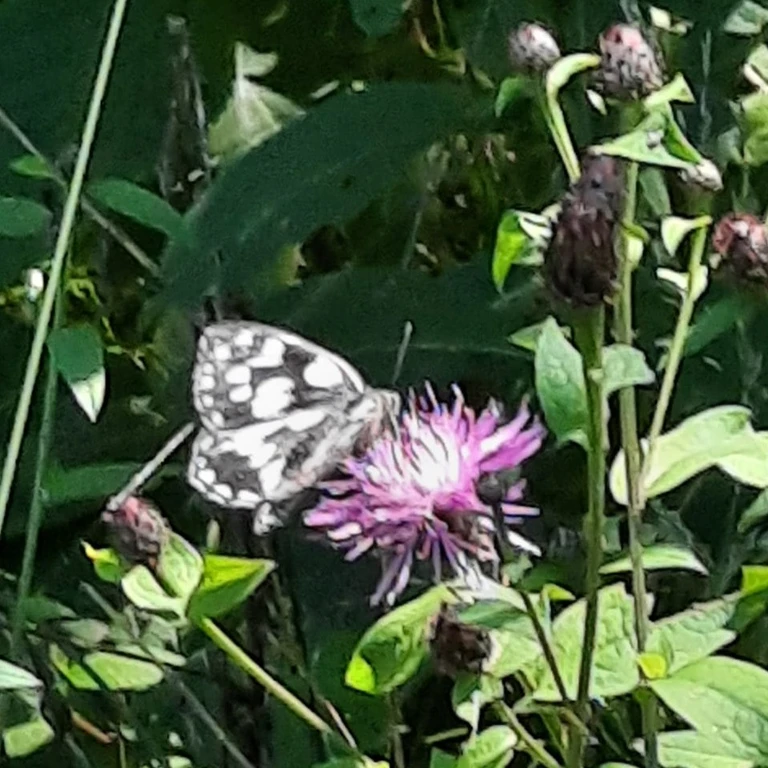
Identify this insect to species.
Melanargia galathea
